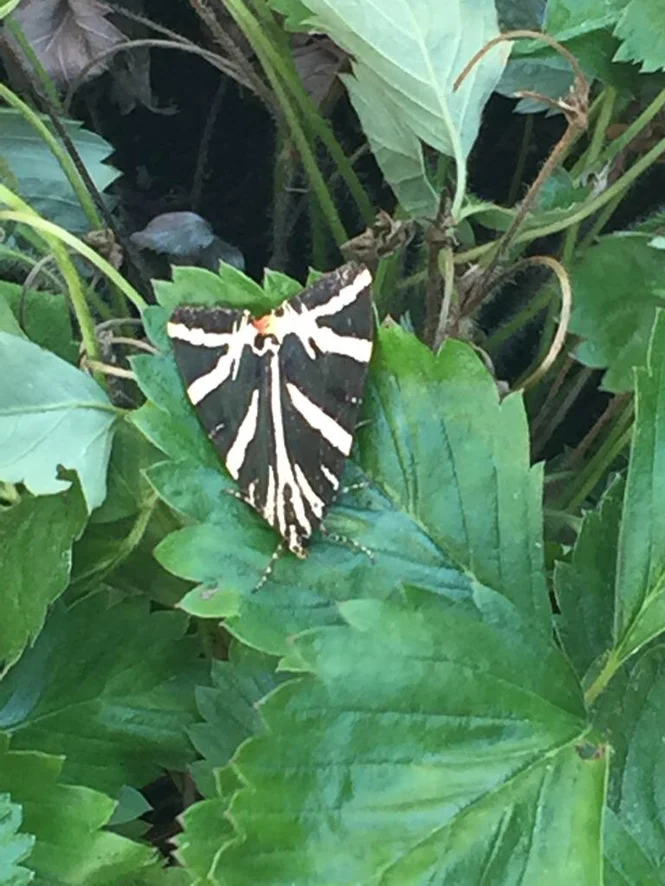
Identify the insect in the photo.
Euplagia quadripunctaria
